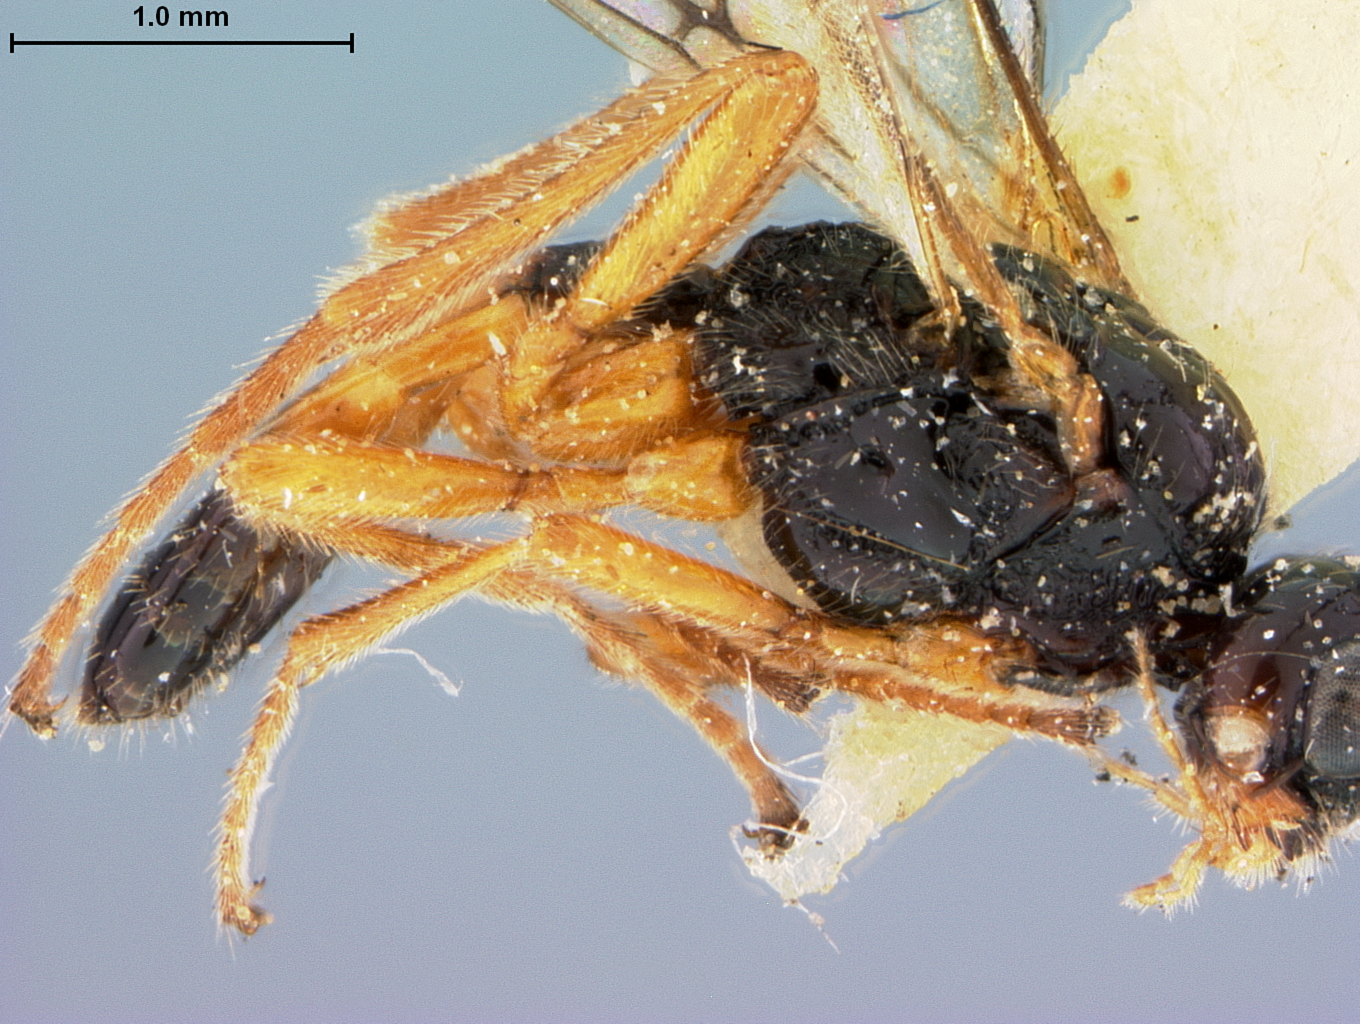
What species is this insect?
Phaenocarpa curvata
